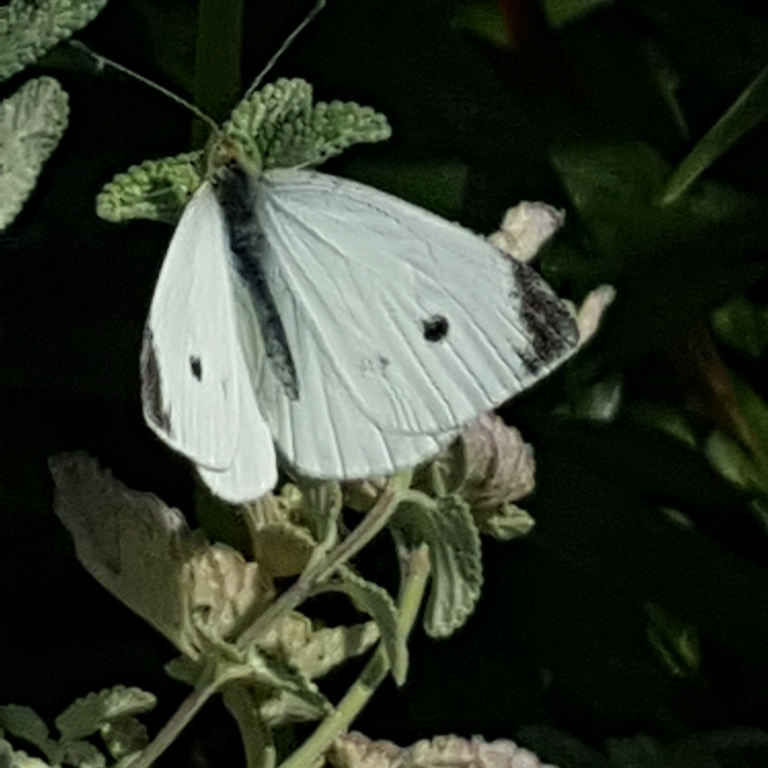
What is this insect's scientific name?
Pieris rapae
